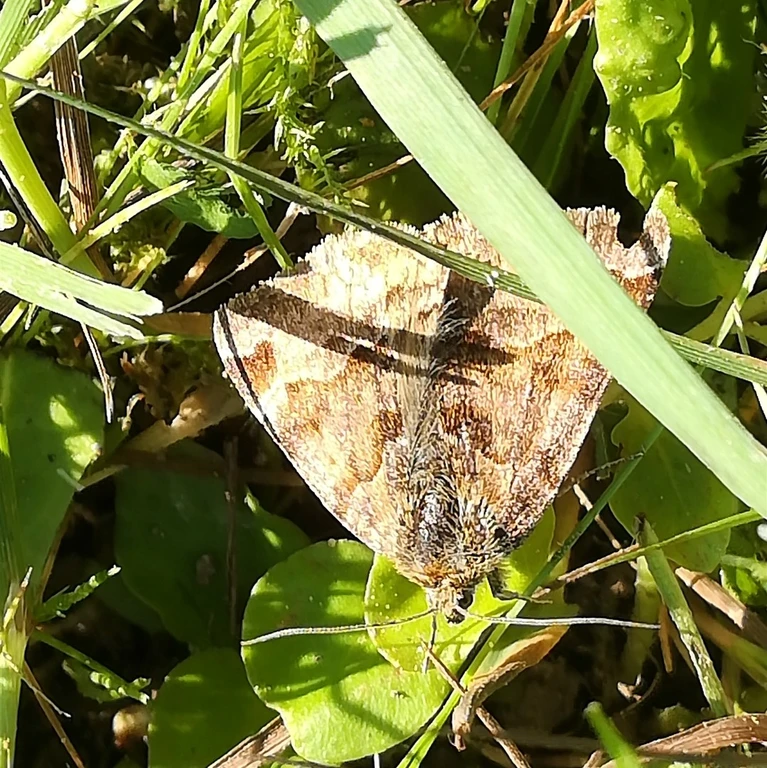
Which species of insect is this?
Euclidia glyphica
